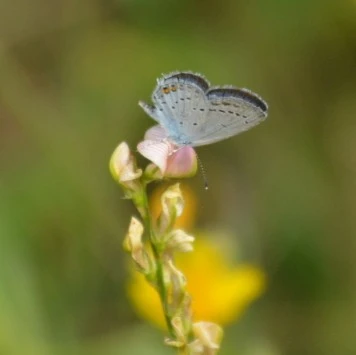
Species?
Cupido argiades (also Elkalyce argiades)
